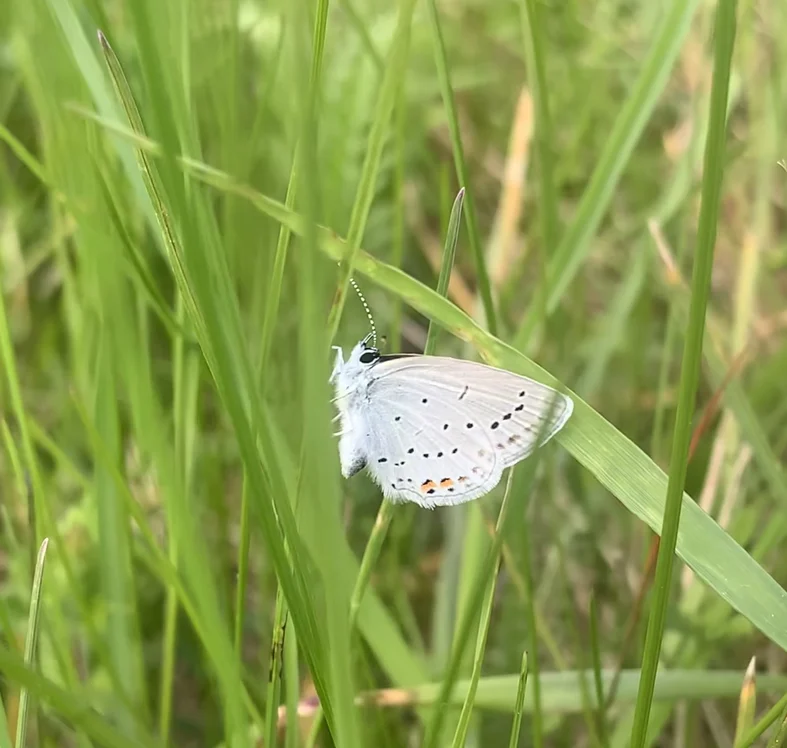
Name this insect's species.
Cupido argiades (also Elkalyce argiades)
